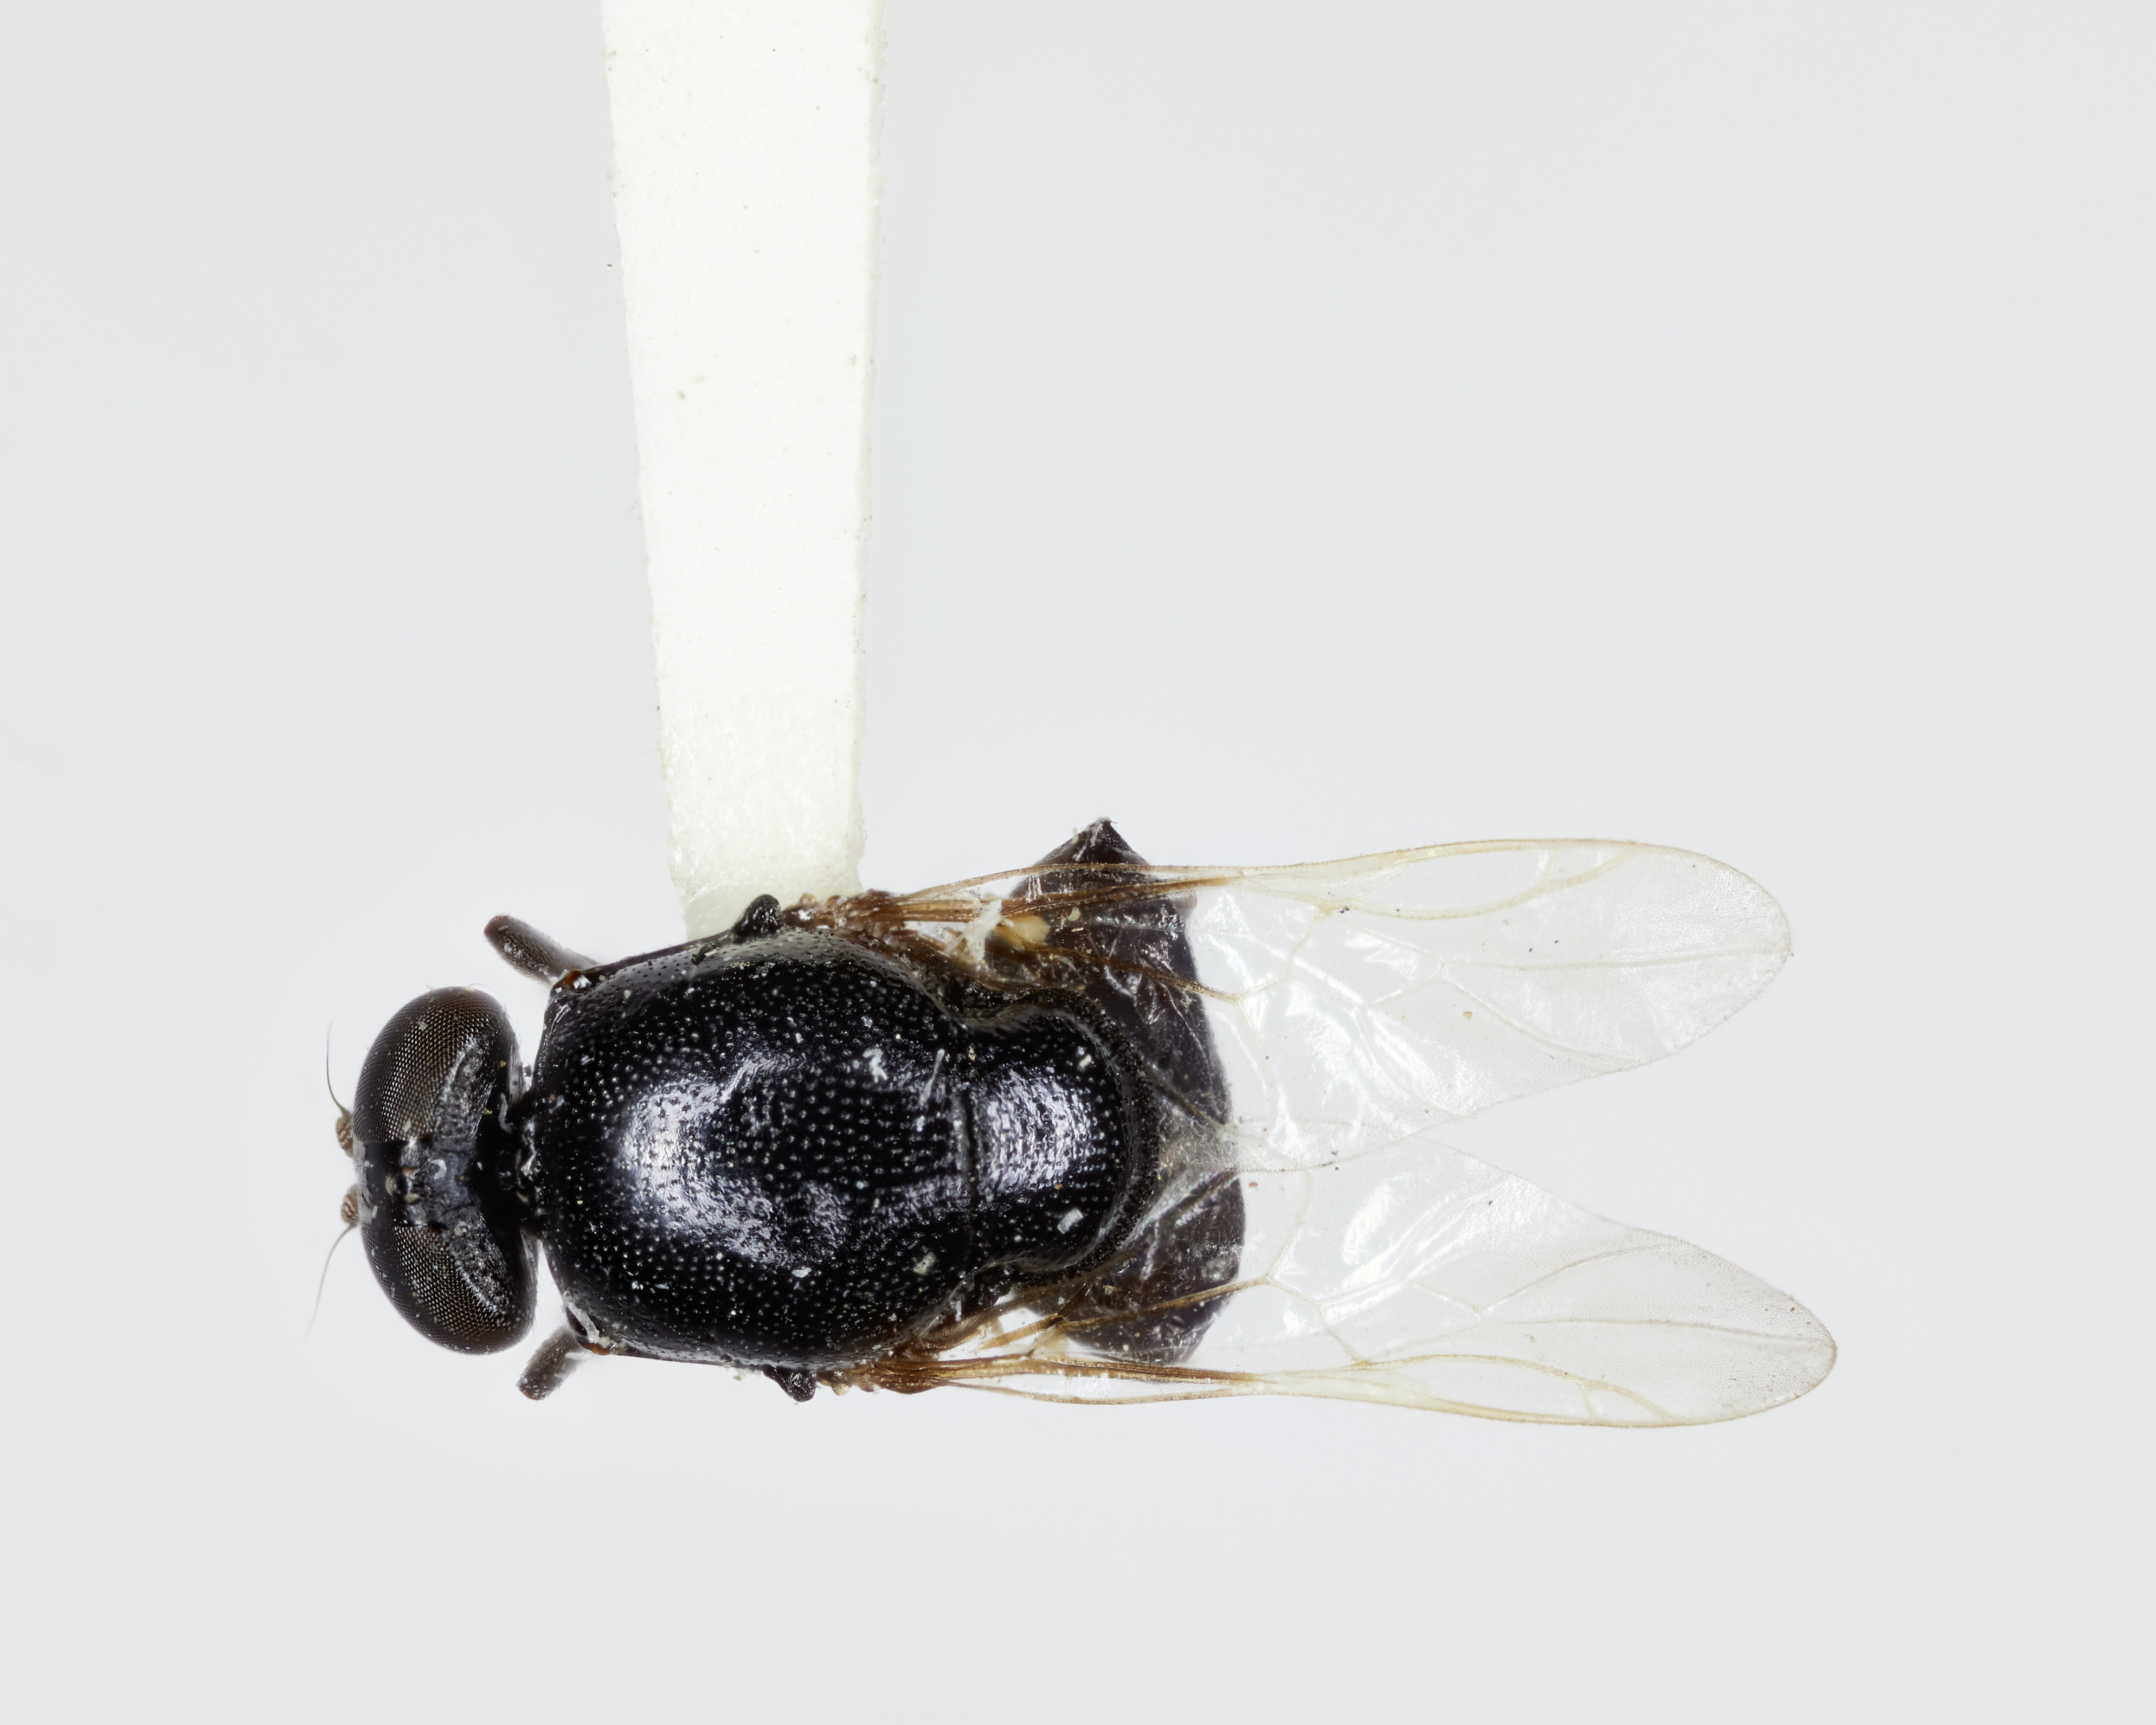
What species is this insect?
Pegadomyia nuda
